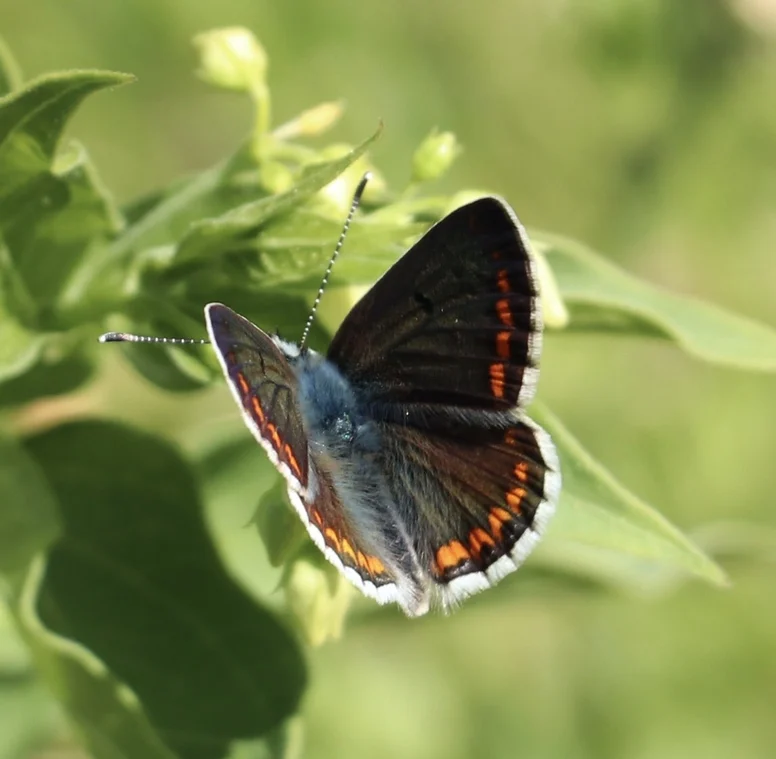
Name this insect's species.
Aricia agestis/artaxerxes
